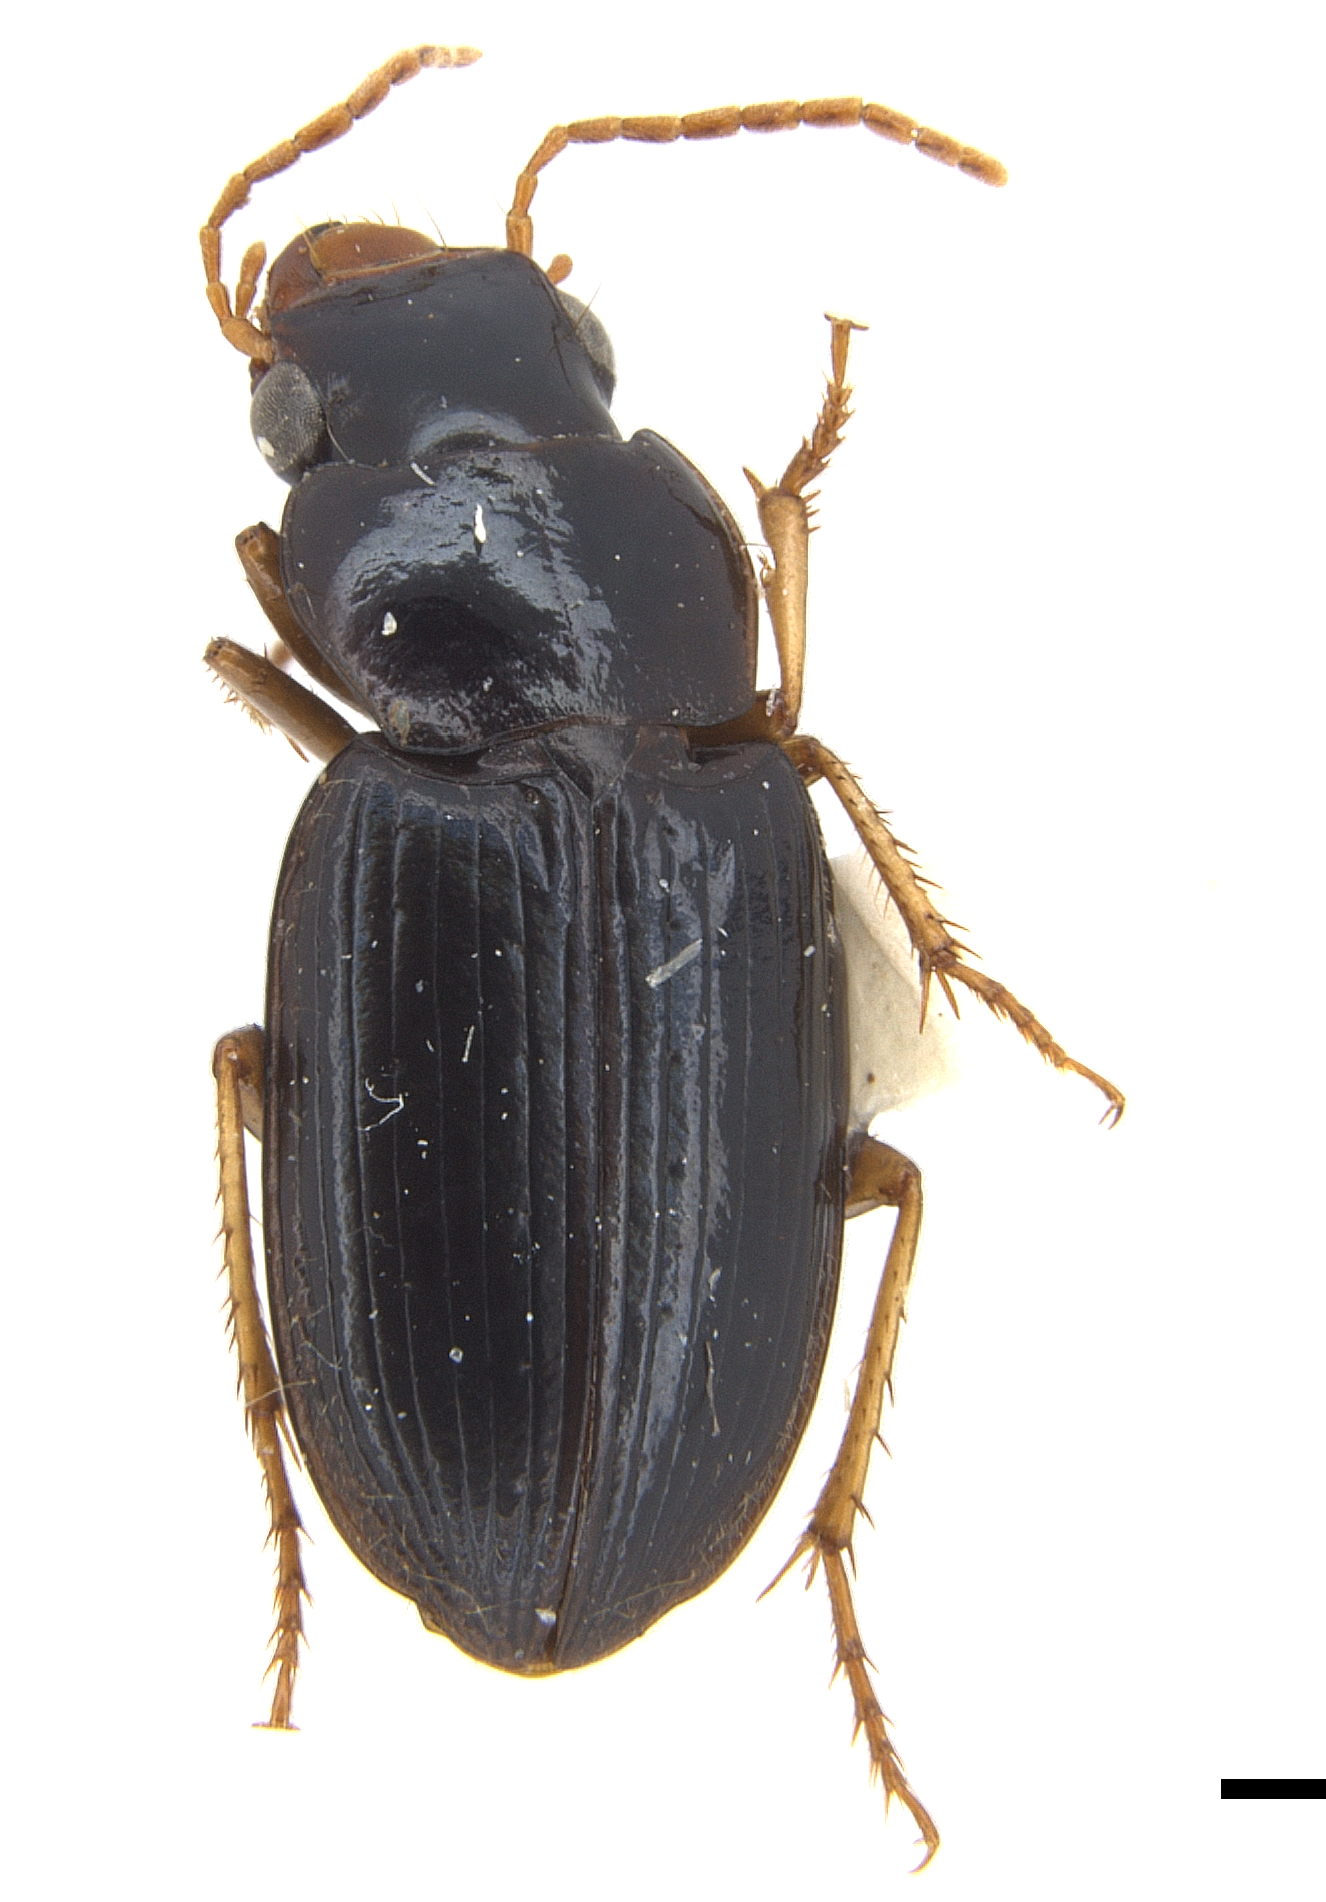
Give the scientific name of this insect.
Amblygnathus iripennis
